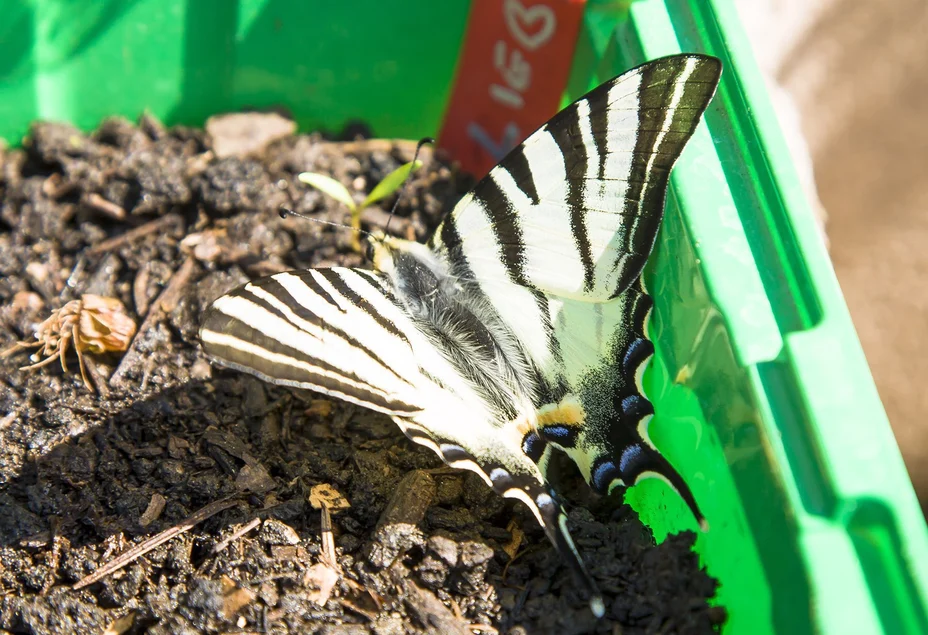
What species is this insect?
Iphiclides podalirius
